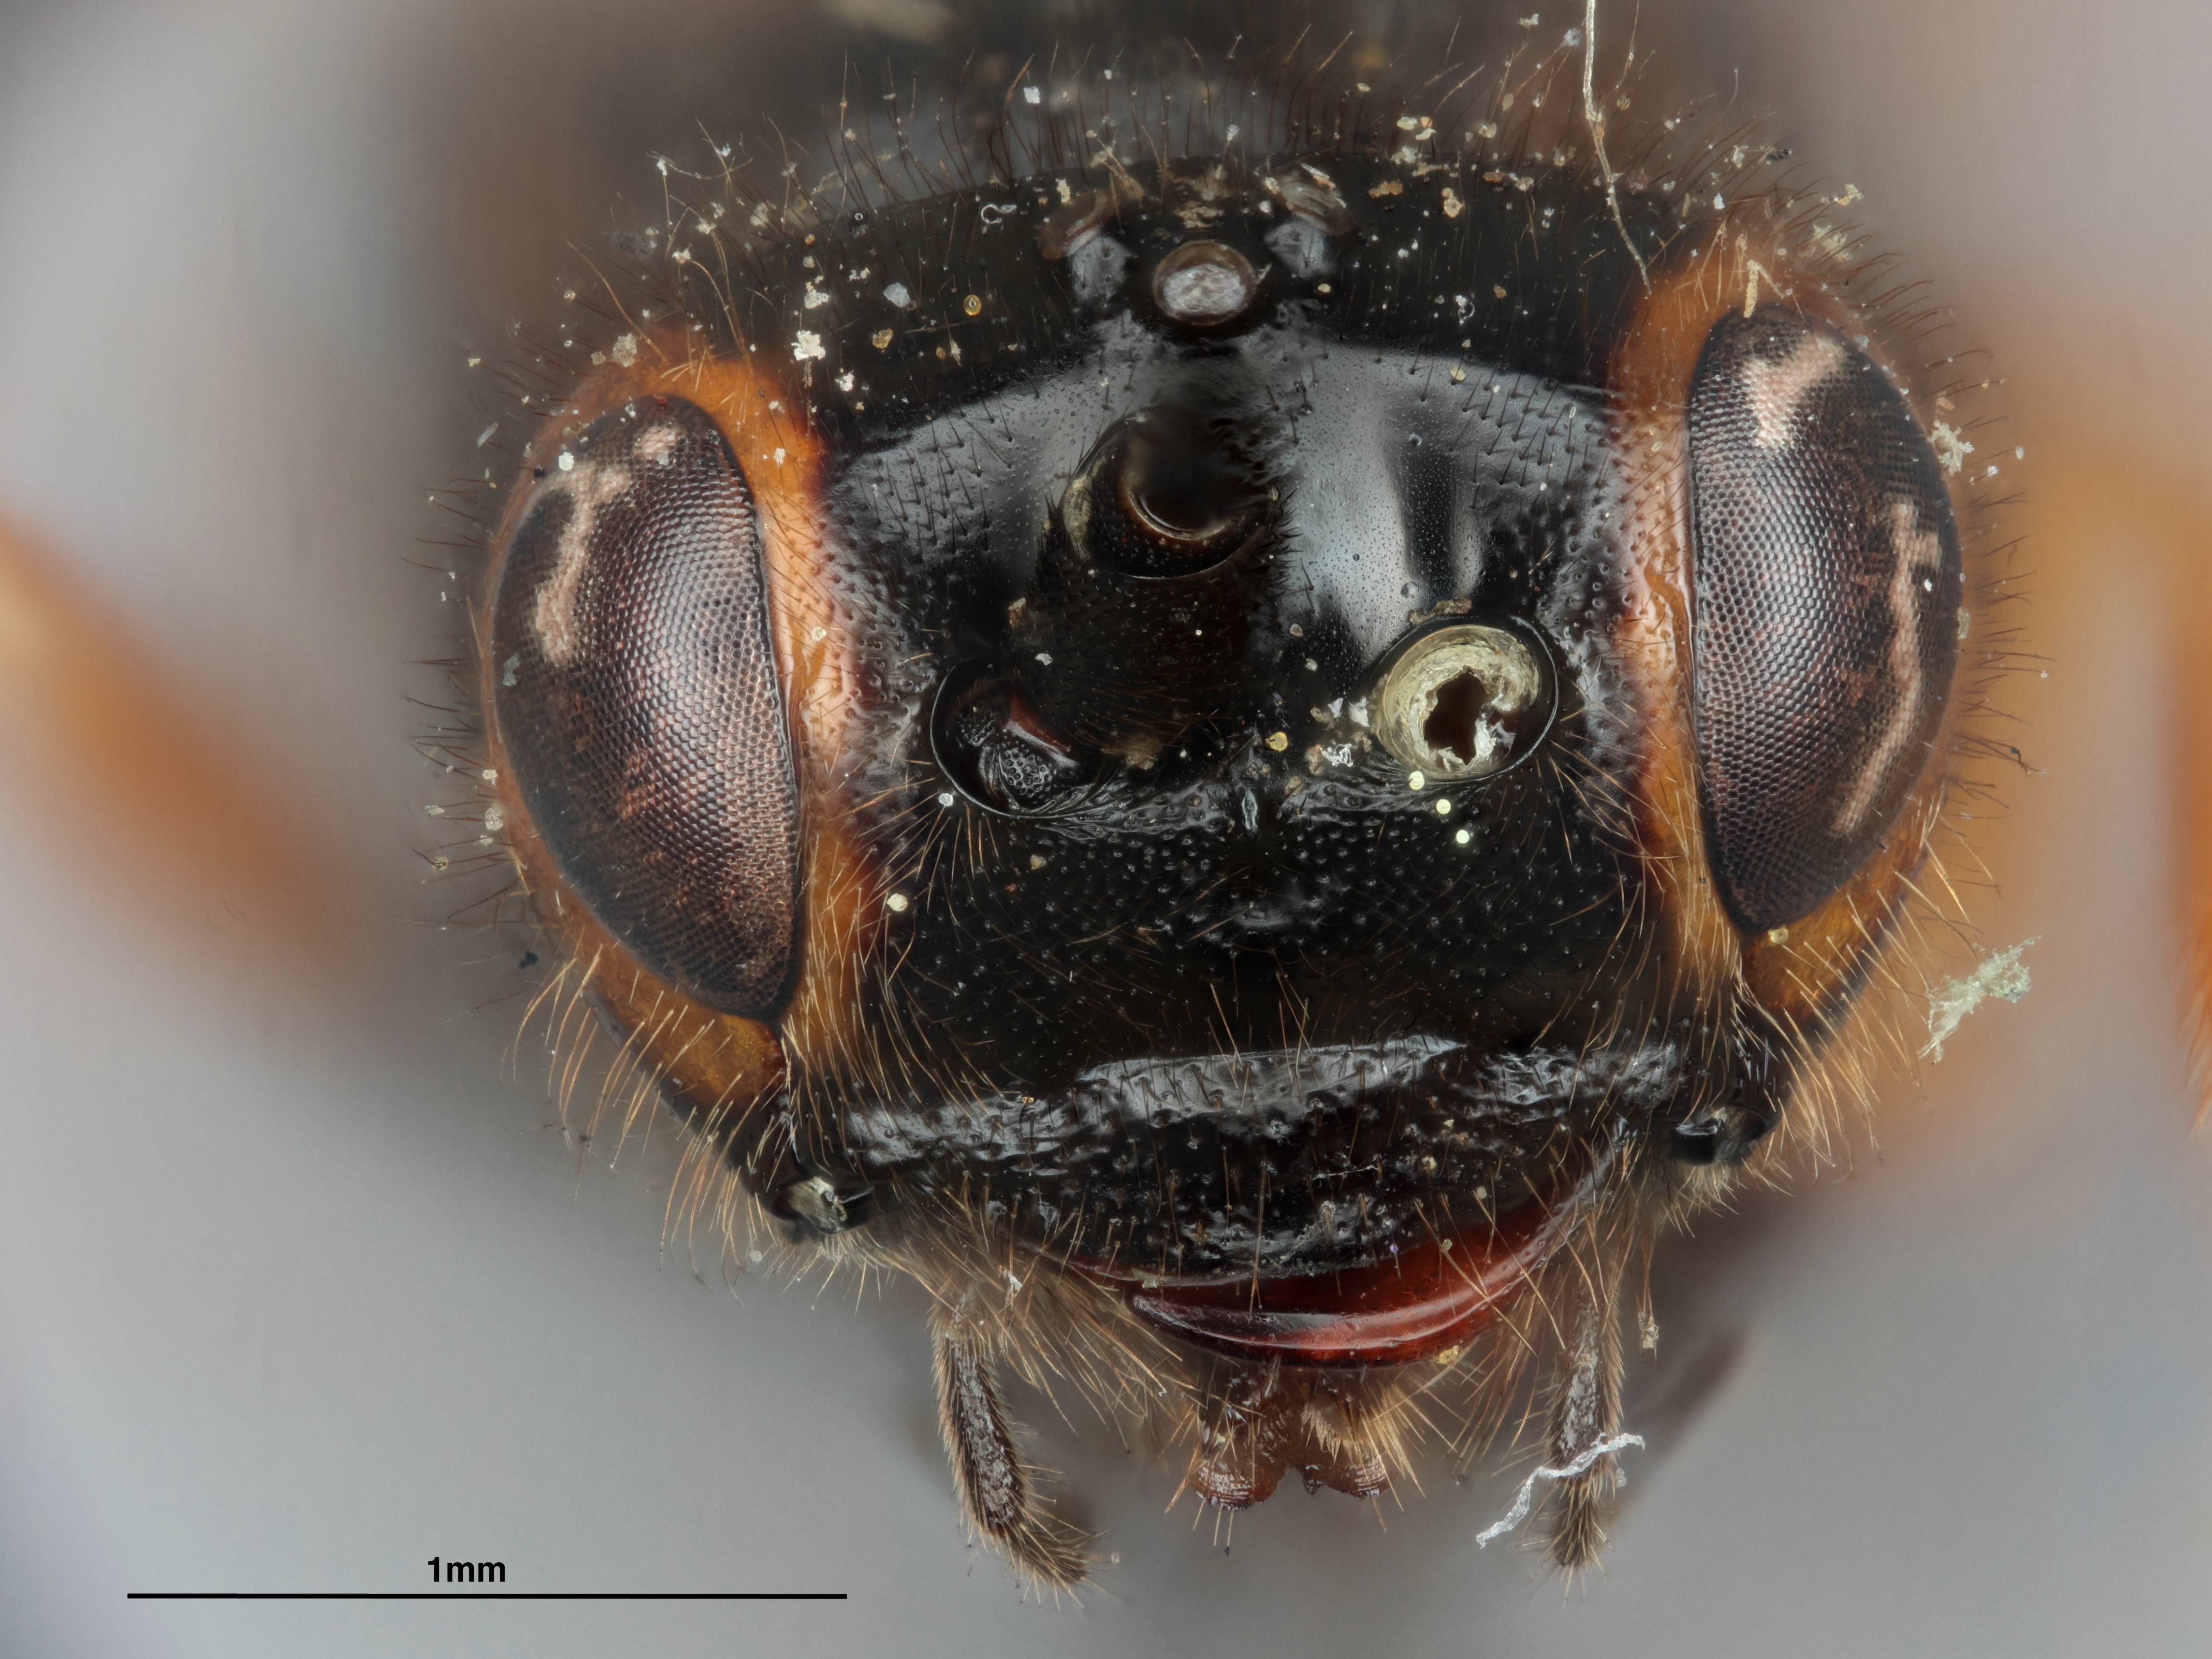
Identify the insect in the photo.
Cardiochiles rufostigma
